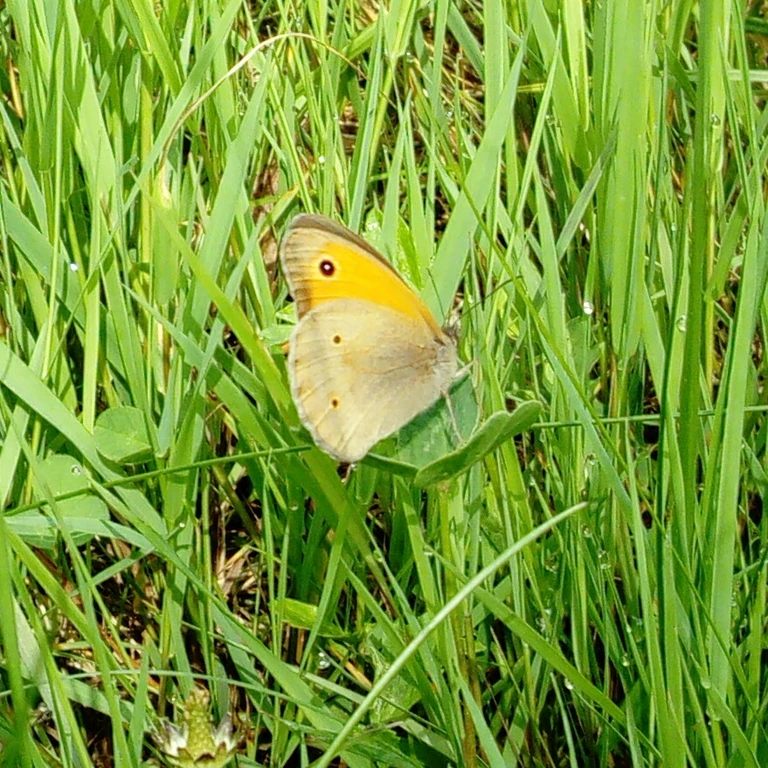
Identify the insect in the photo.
Maniola jurtina
